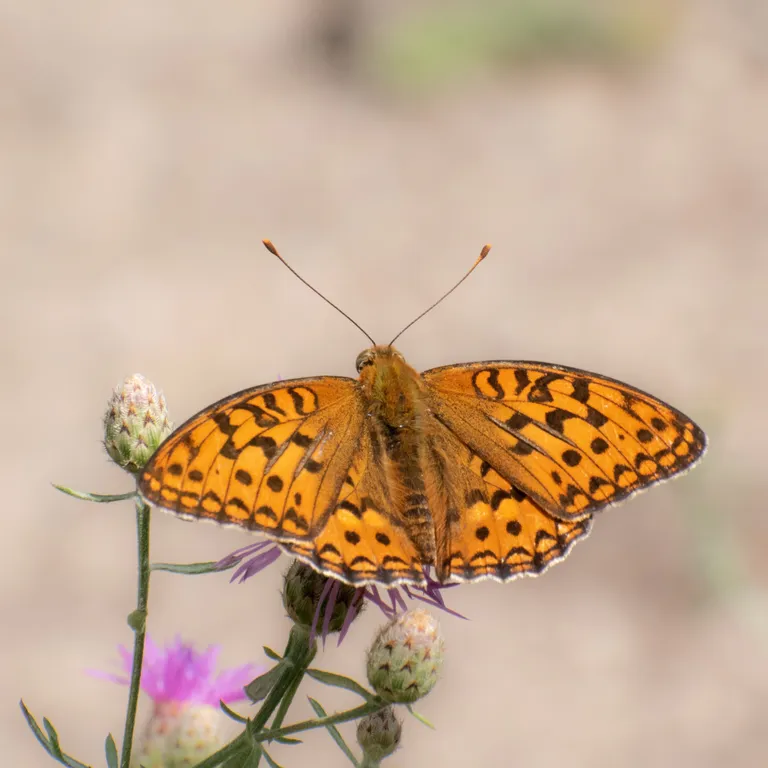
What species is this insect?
Fabriciana adippe
